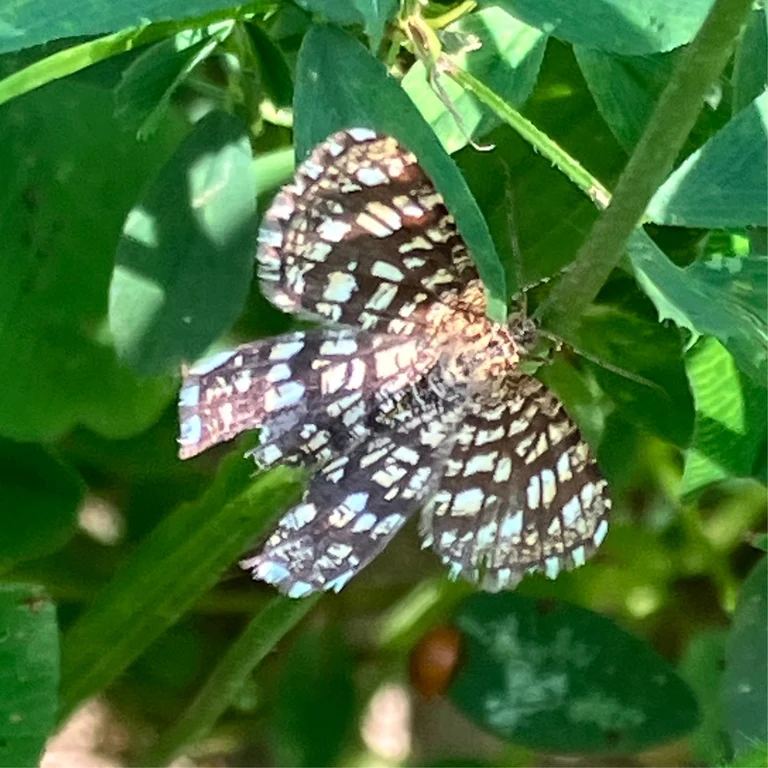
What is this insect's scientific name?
Chiasmia clathrata
